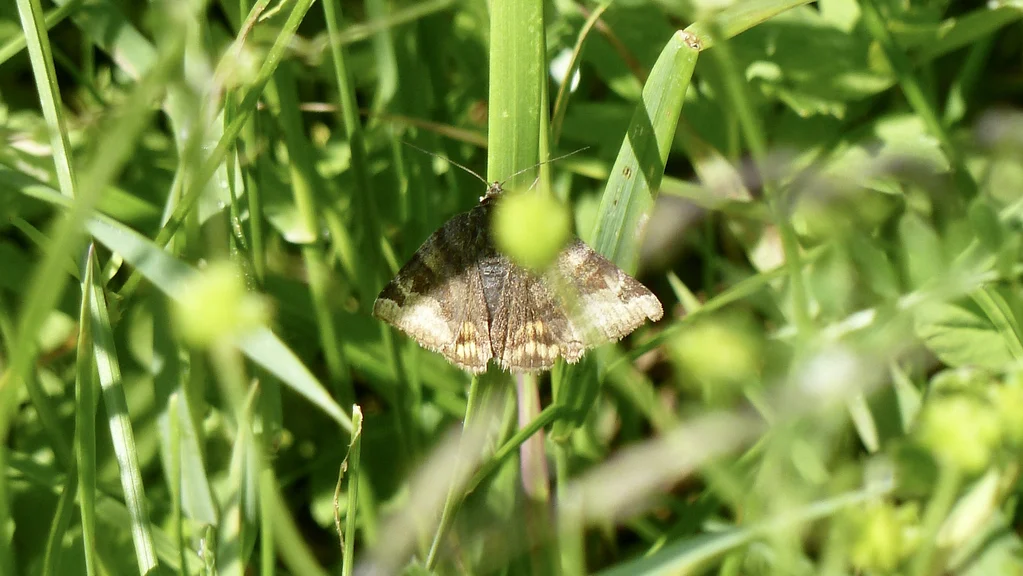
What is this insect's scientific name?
Euclidia glyphica
